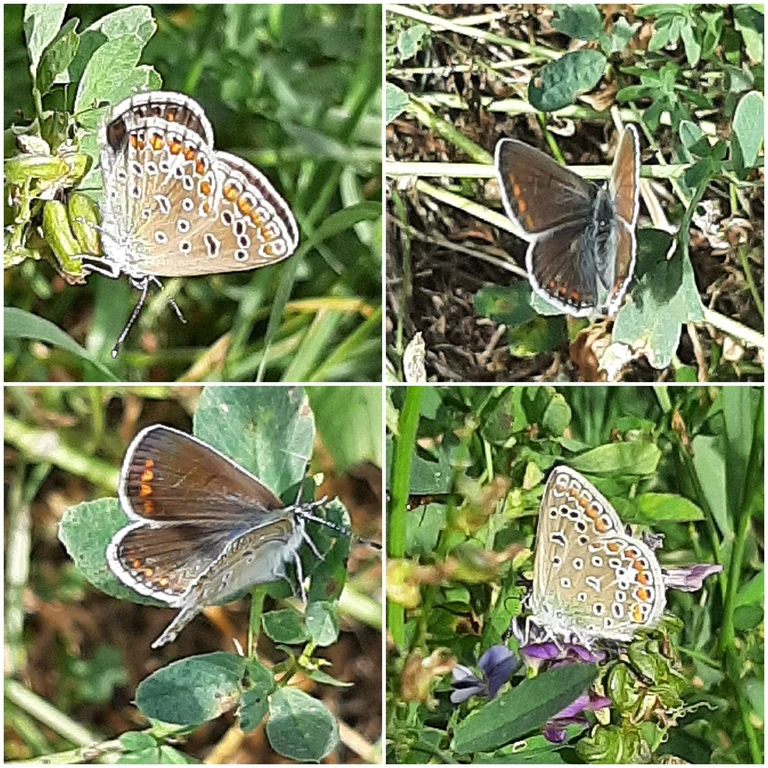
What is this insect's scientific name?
Polyommatus icarus
